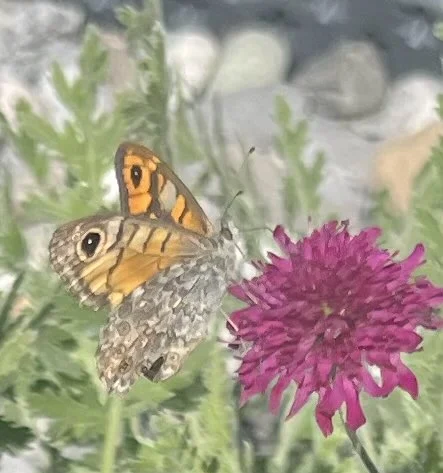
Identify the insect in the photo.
Lasiommata megera (also Pararge megera)
